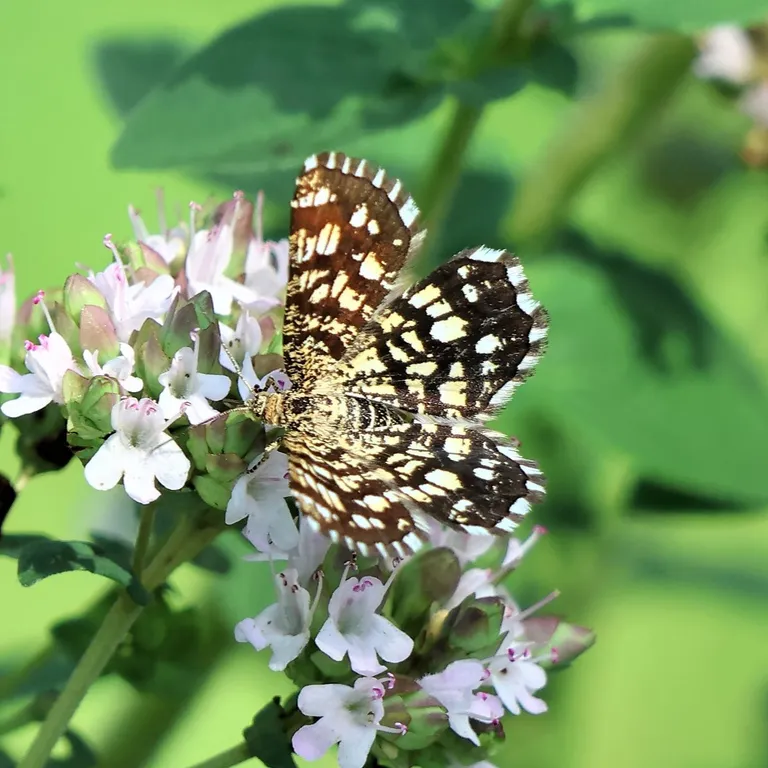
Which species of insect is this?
Chiasmia clathrata
